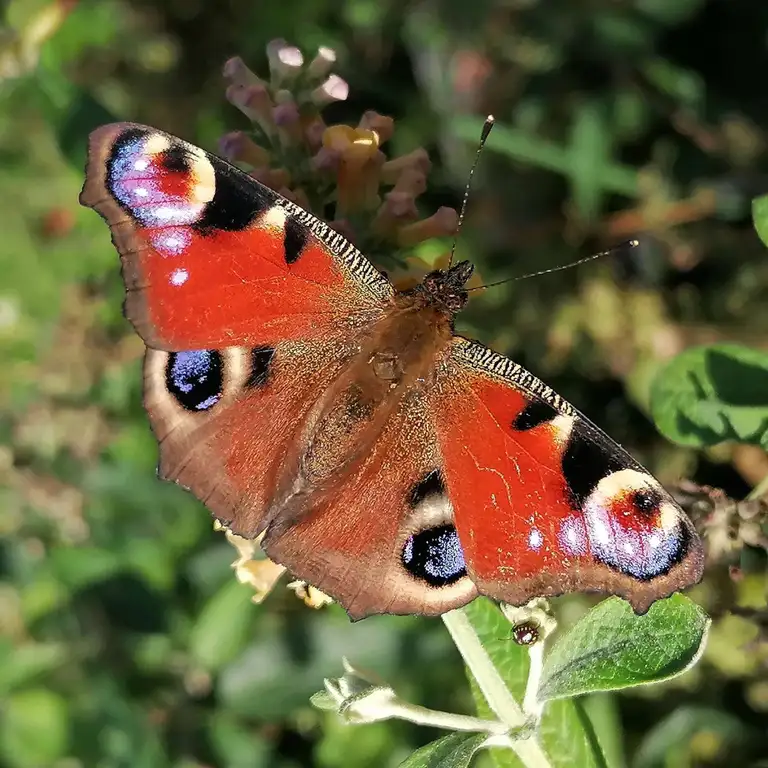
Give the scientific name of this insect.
Aglais io
